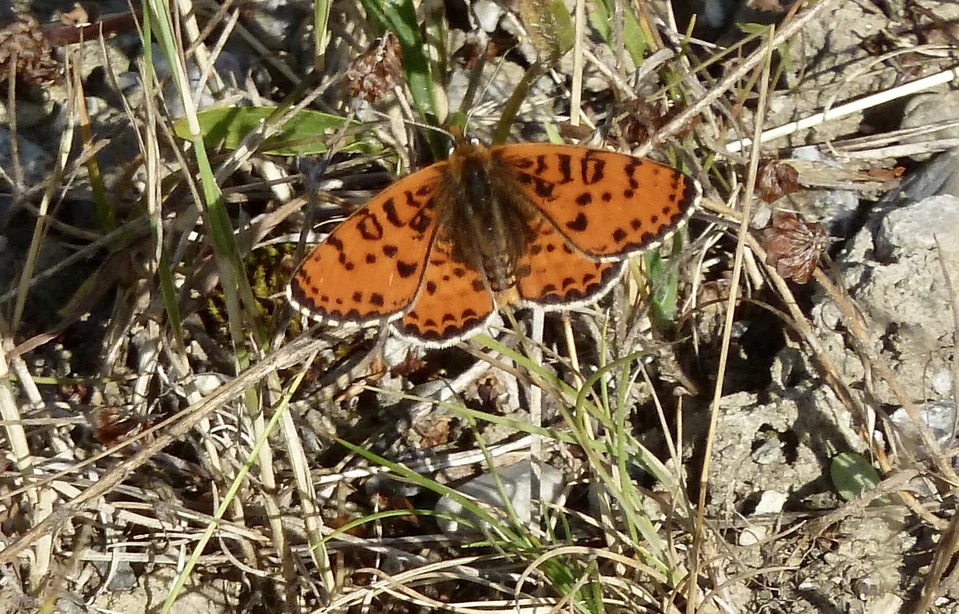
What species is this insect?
Melitaea didyma
